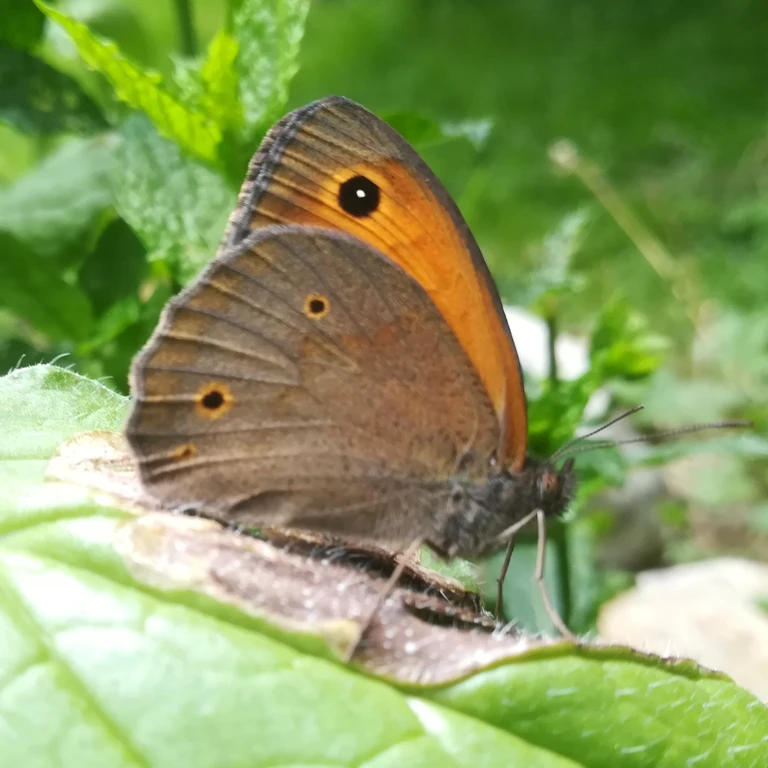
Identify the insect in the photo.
Maniola jurtina
